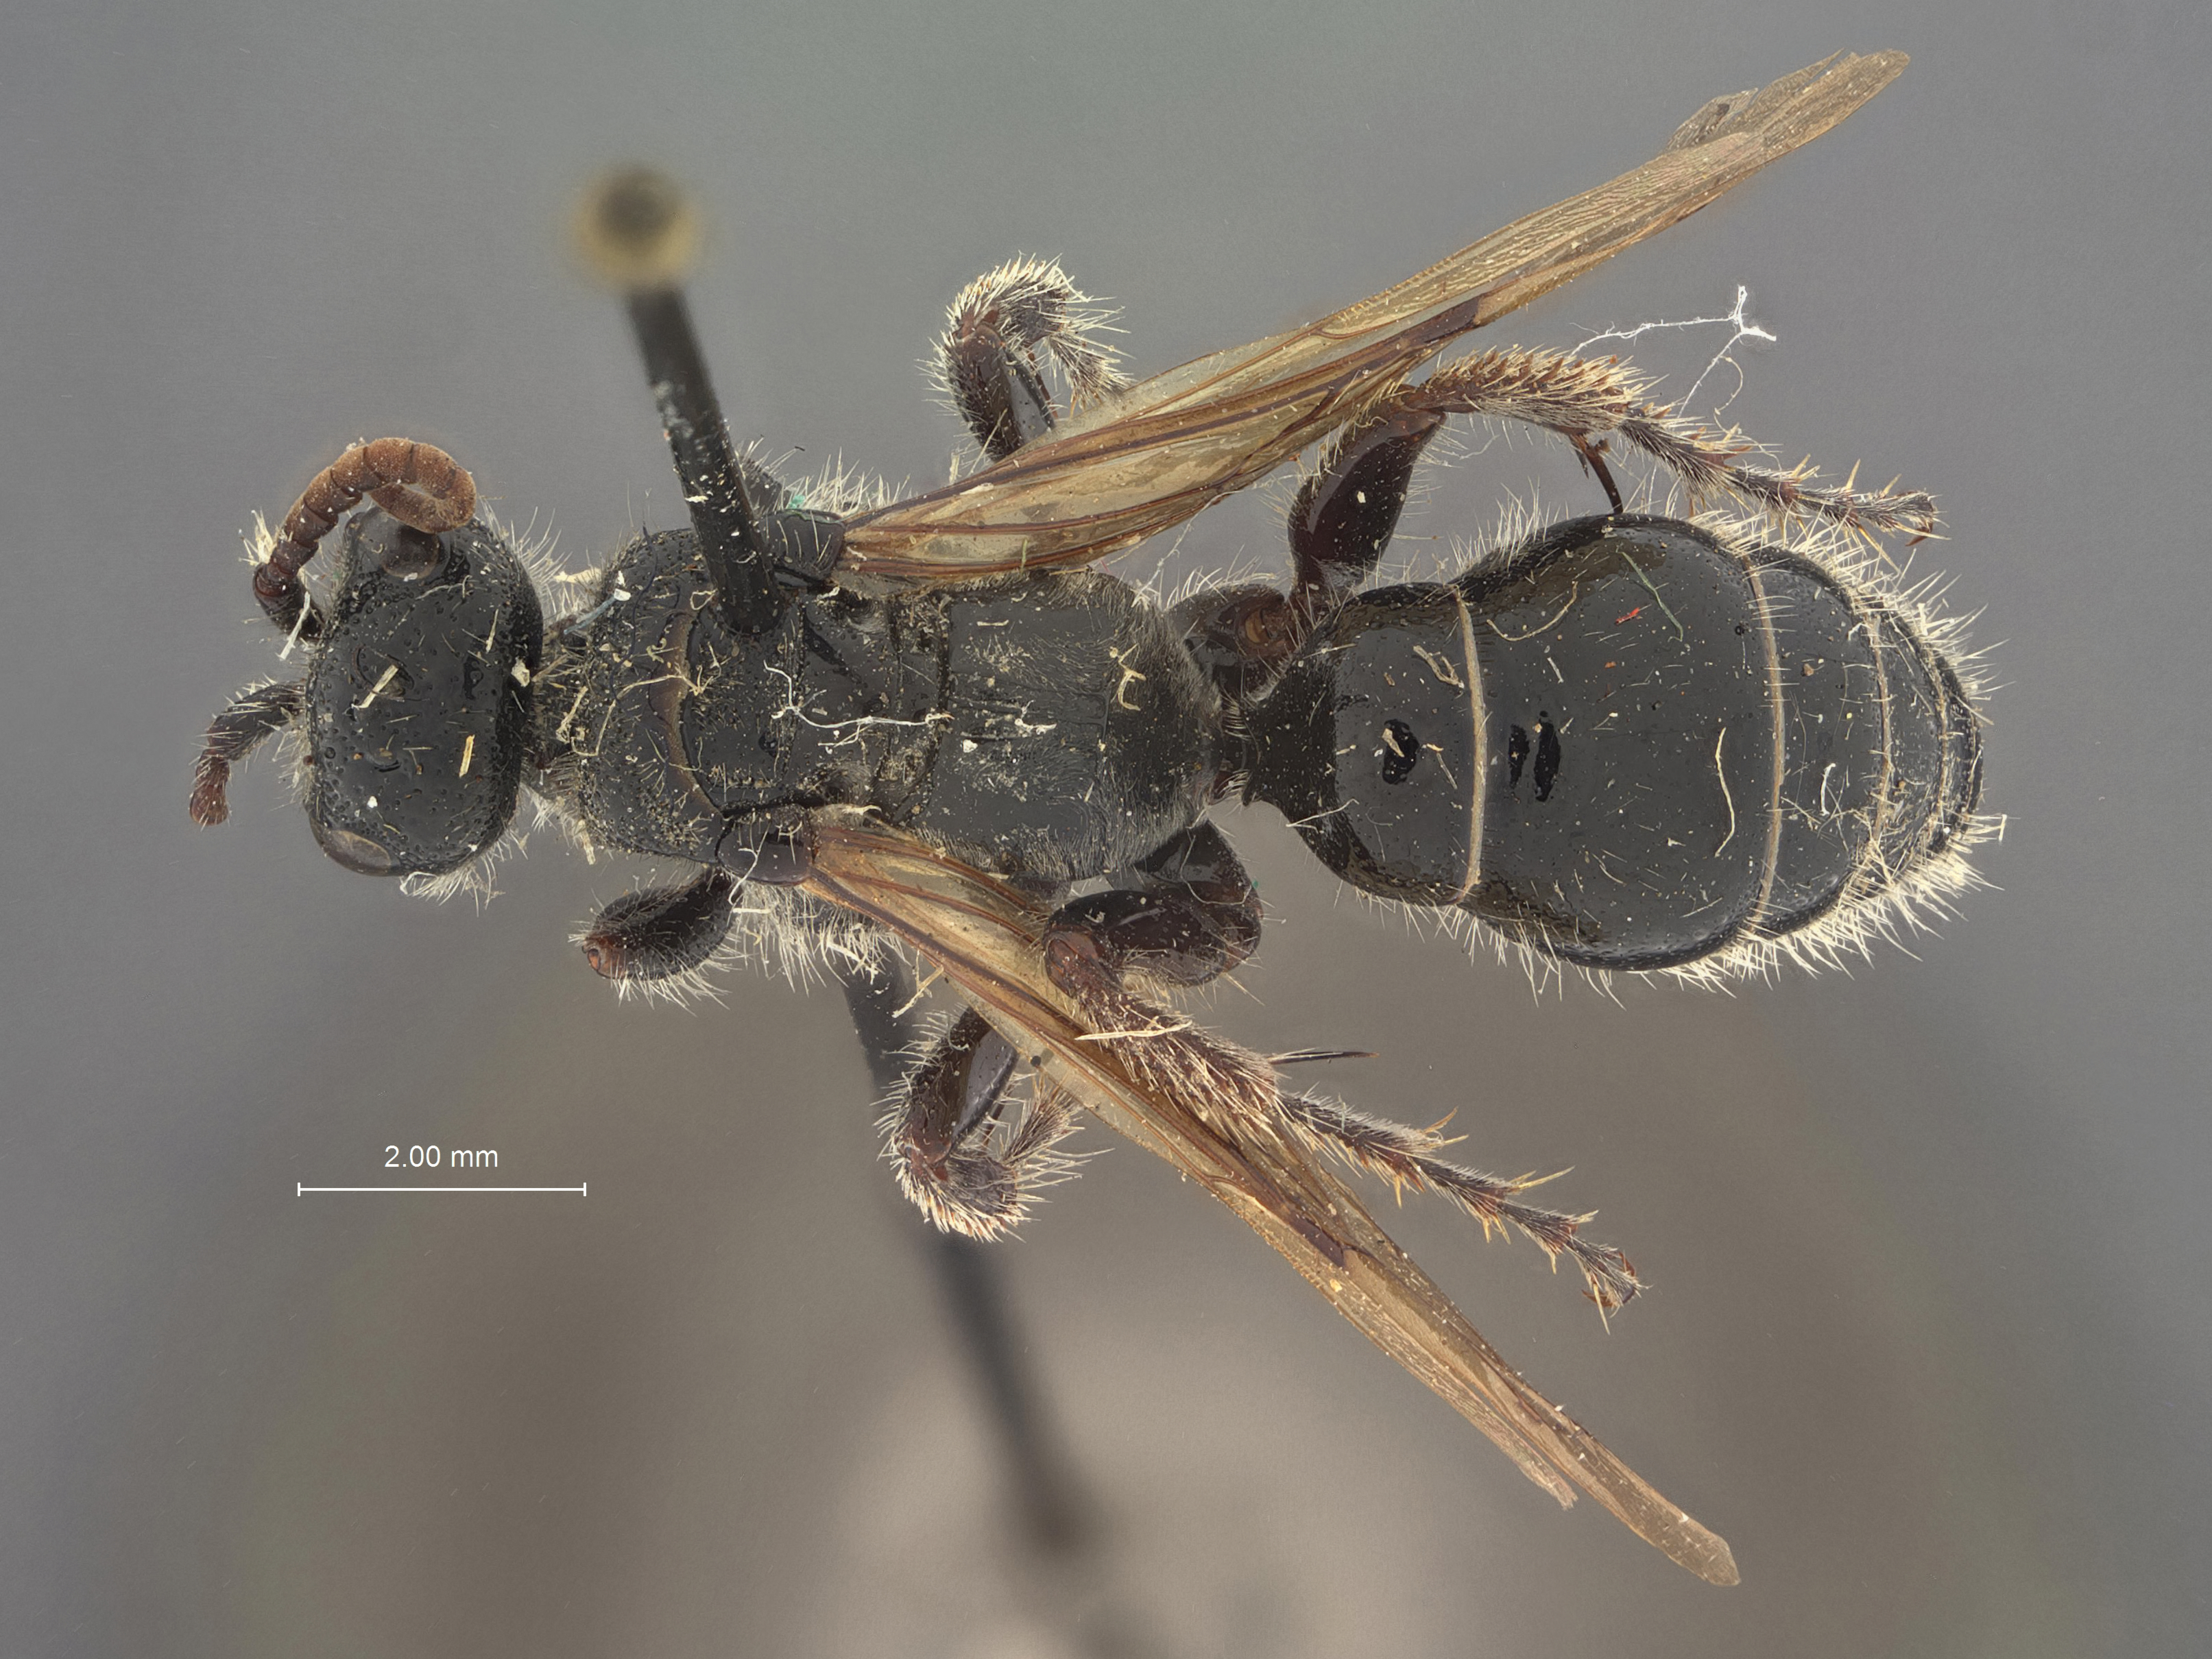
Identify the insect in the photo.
Tiphia indisincta
